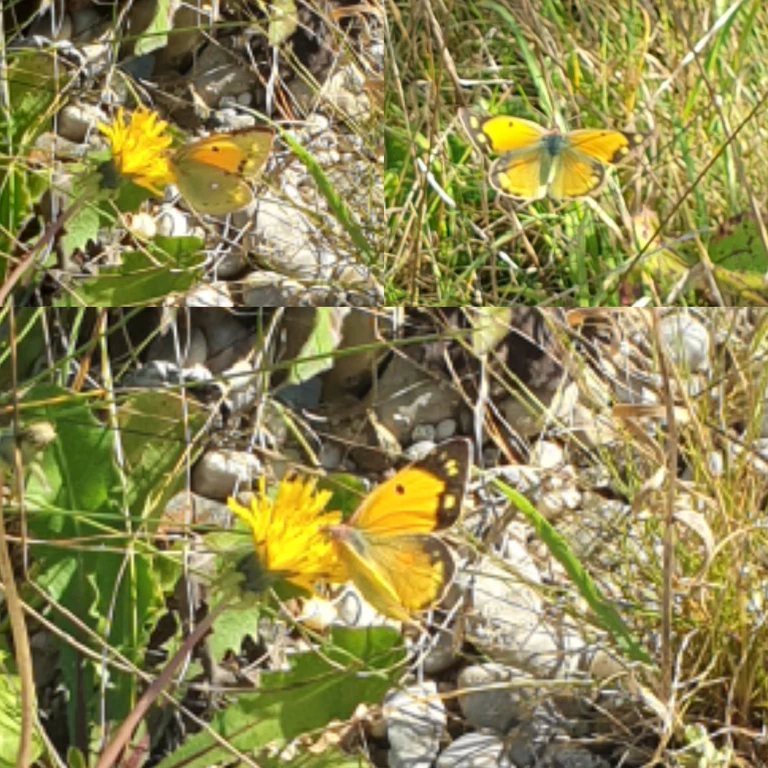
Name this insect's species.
Colias croceus
